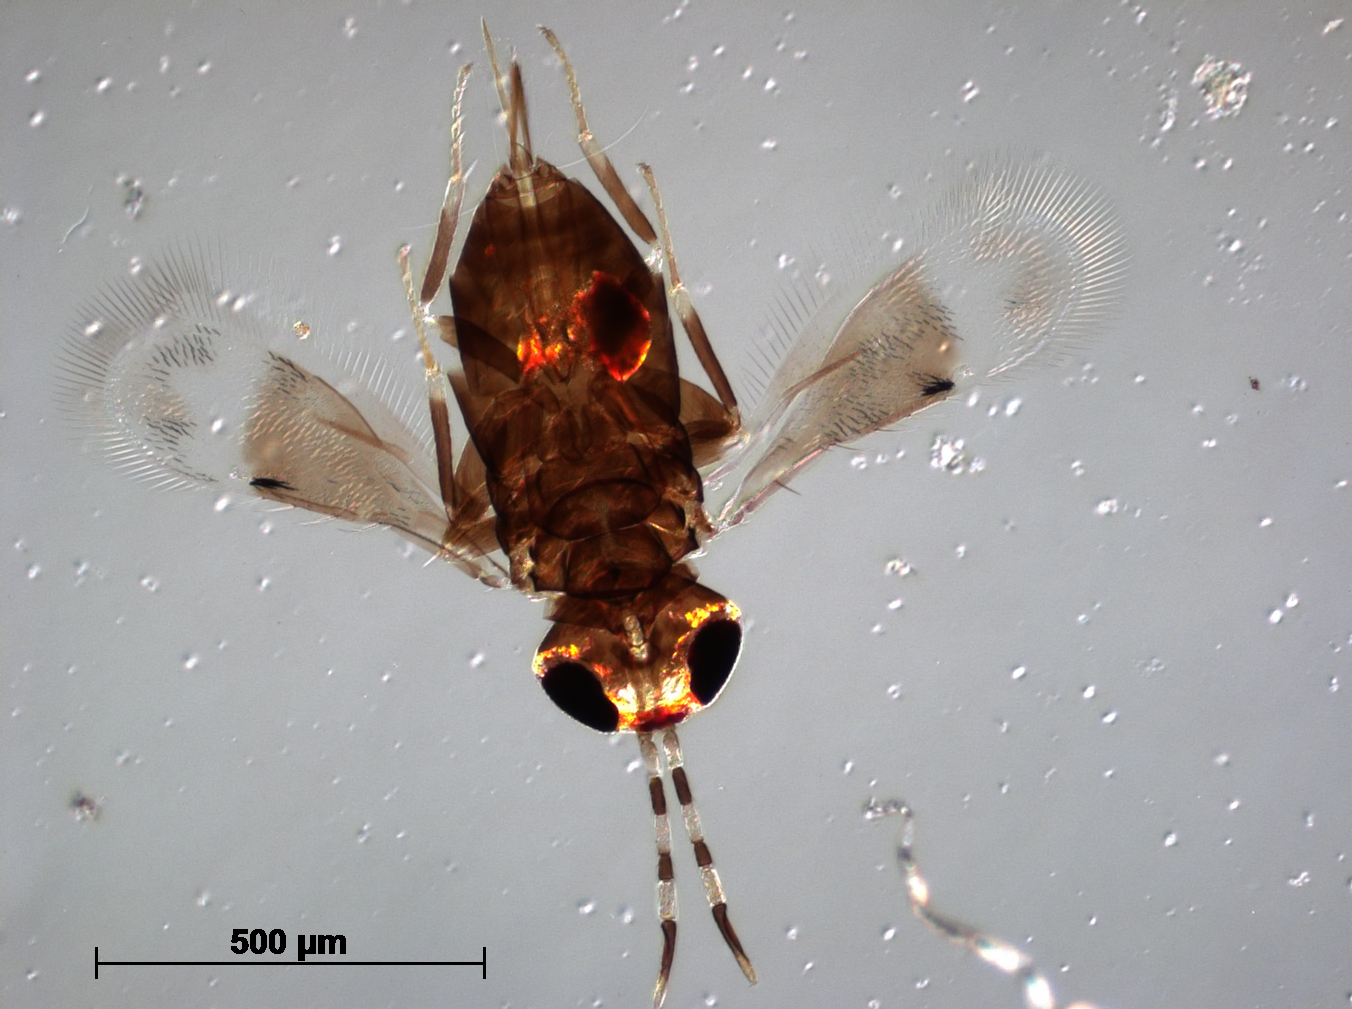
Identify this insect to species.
Azotidae americanus
